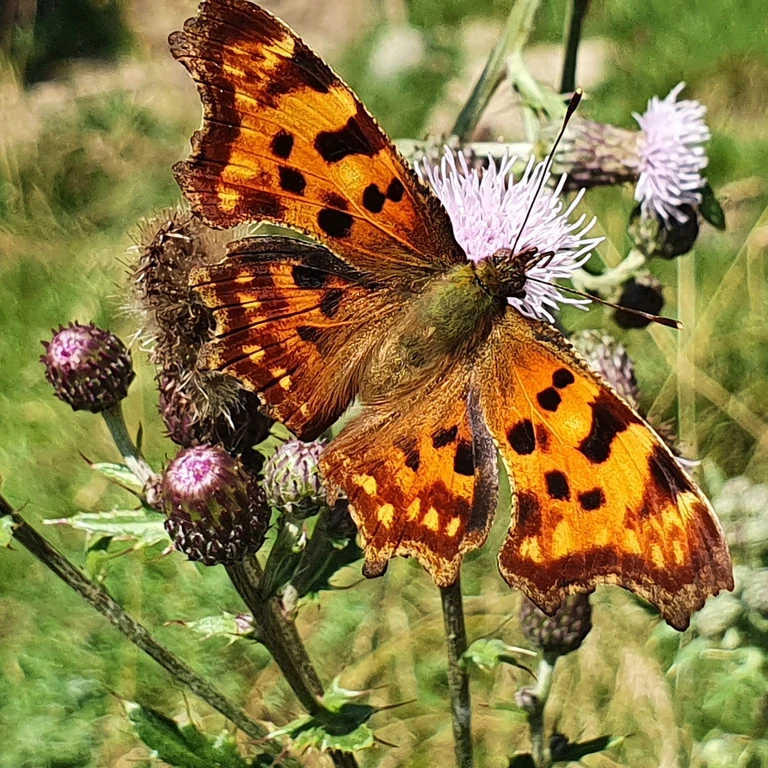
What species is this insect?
Polygonia c-album
